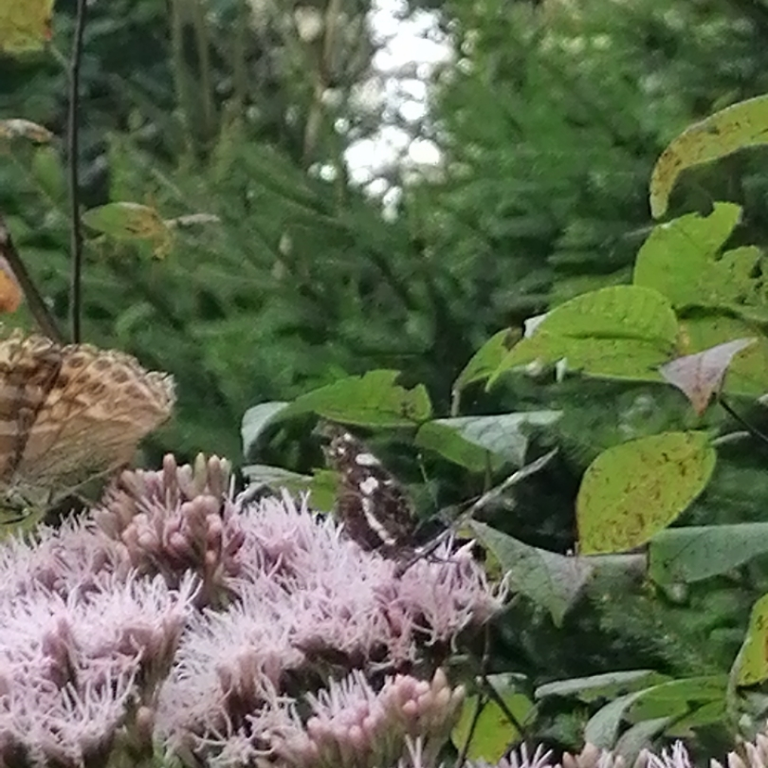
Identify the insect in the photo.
Araschnia levana
